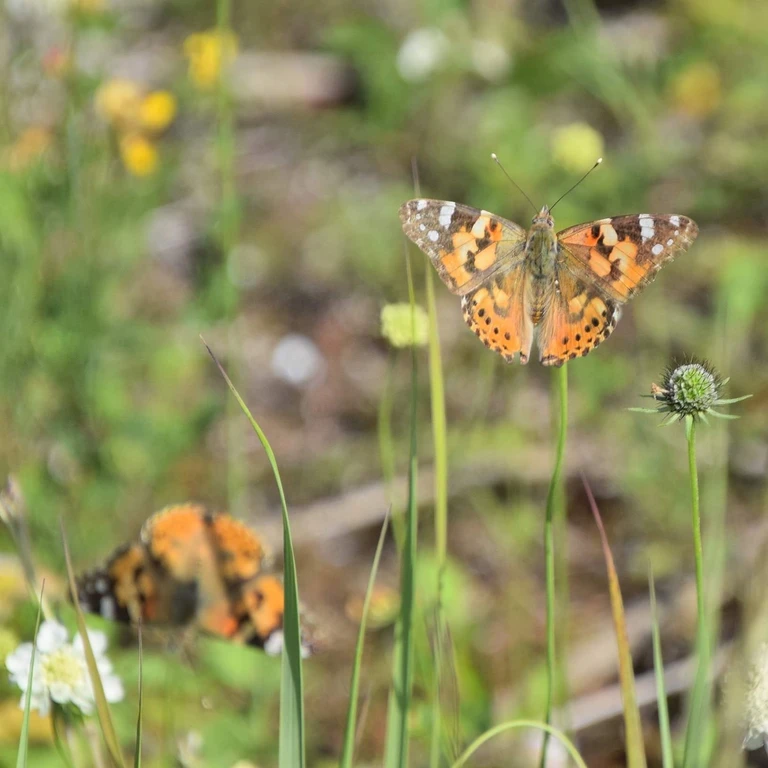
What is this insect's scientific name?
Vanessa cardui
